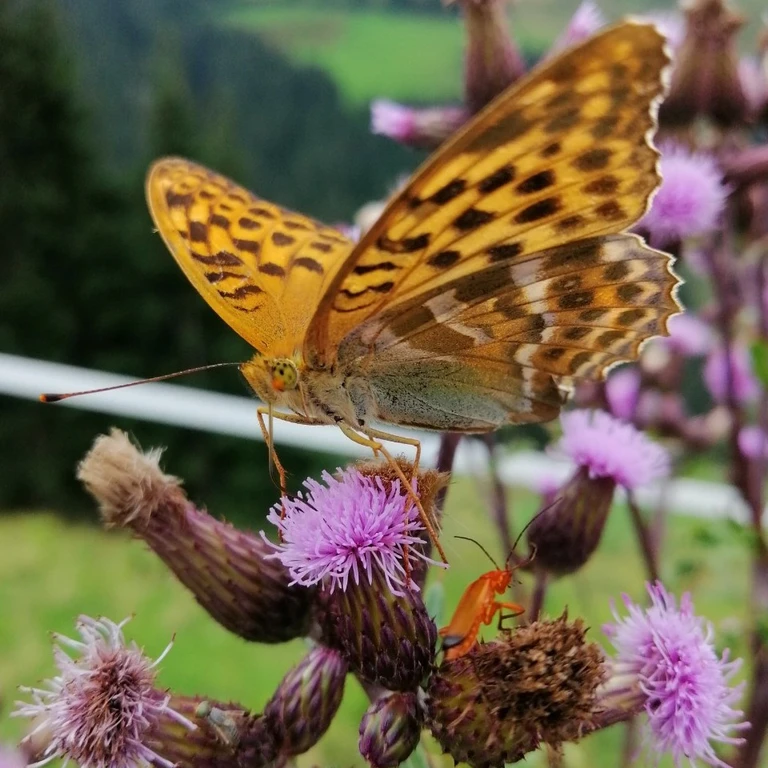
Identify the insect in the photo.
Argynnis paphia
